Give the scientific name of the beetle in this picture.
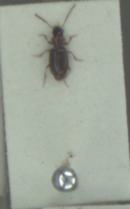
Acupalpus dubius
